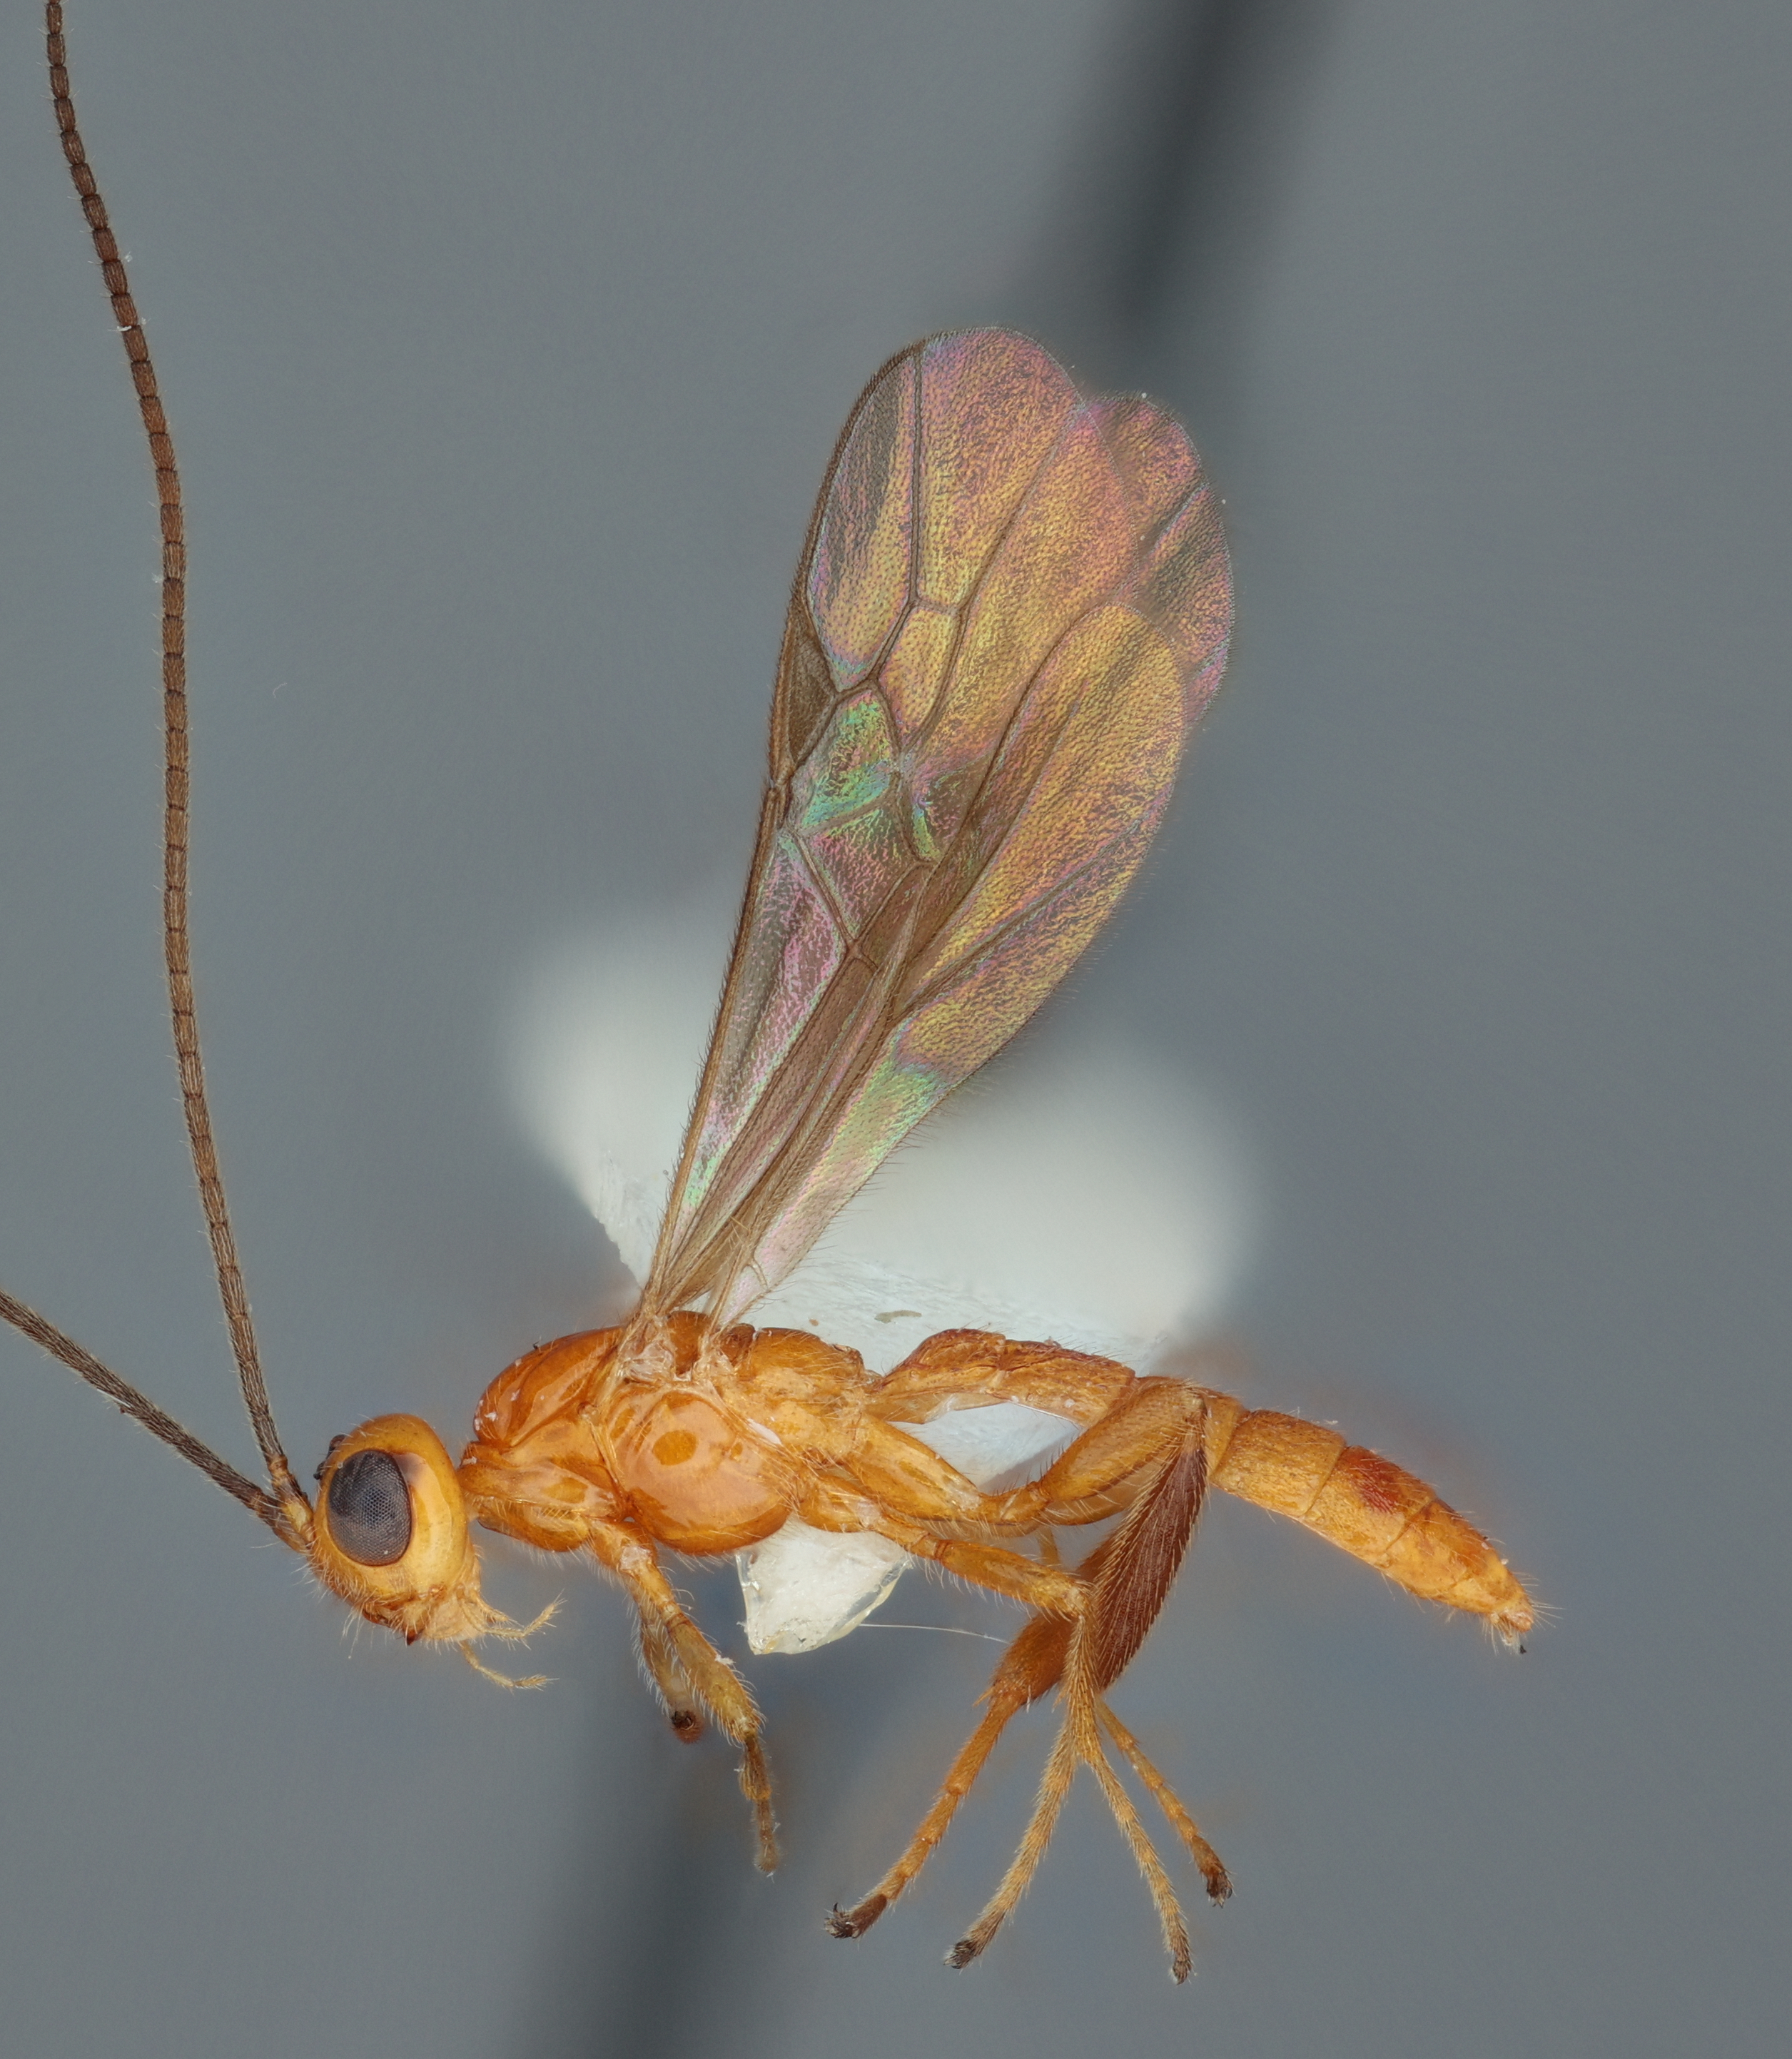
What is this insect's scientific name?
Bracon rhyssaliformis
